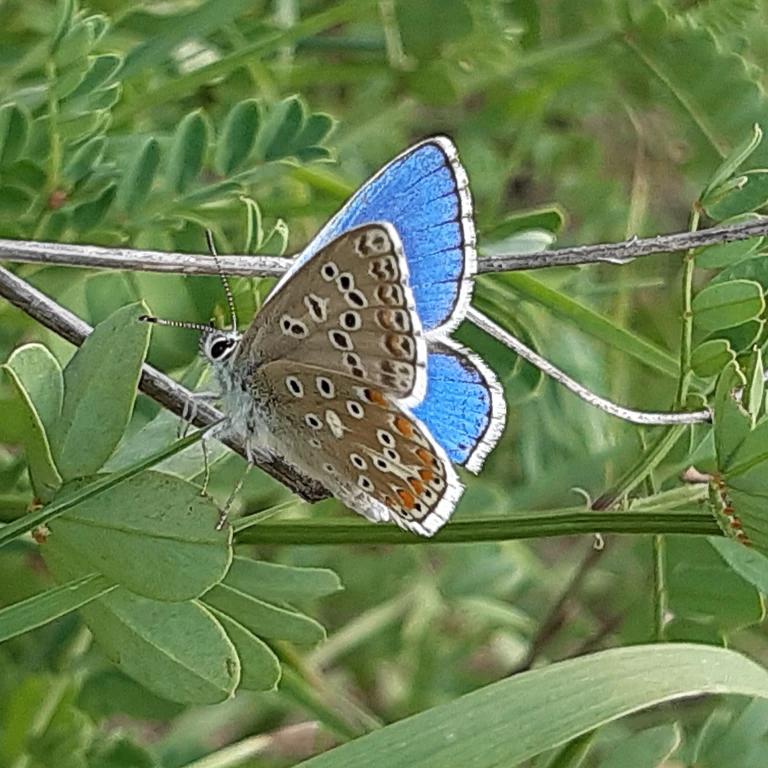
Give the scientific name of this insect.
Lysandra bellargus
